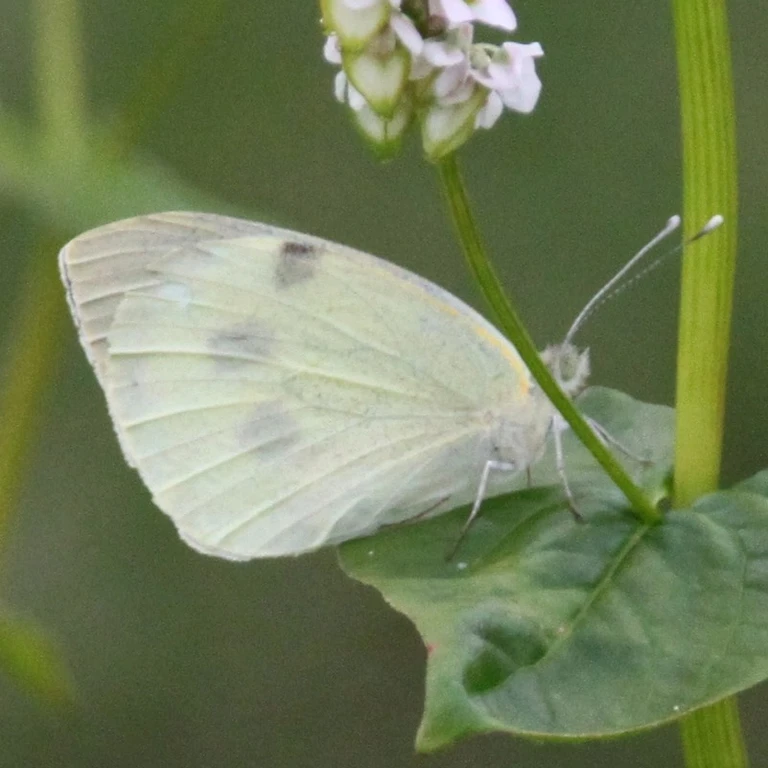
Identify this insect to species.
Pieris brassicae
